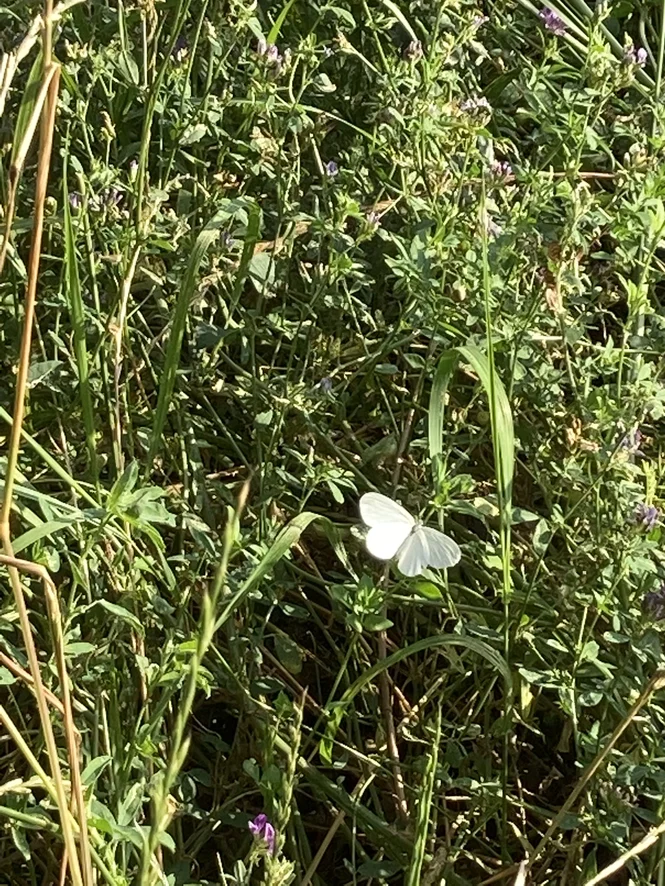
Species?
Leptidea sinapis/juvernica
